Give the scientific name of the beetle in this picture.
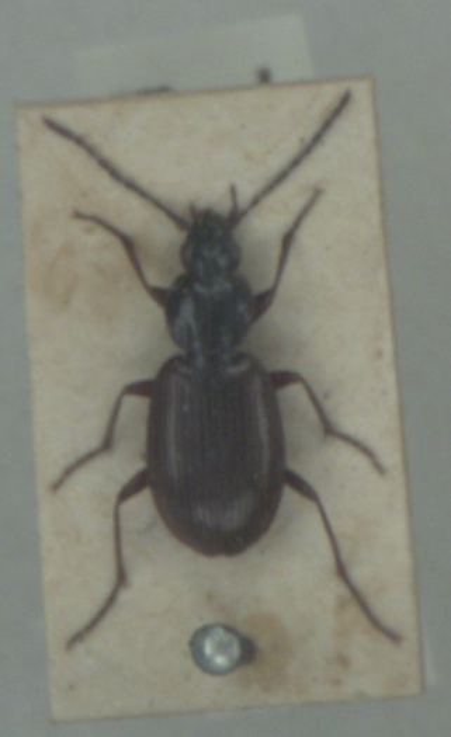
Agonum fuliginosum
